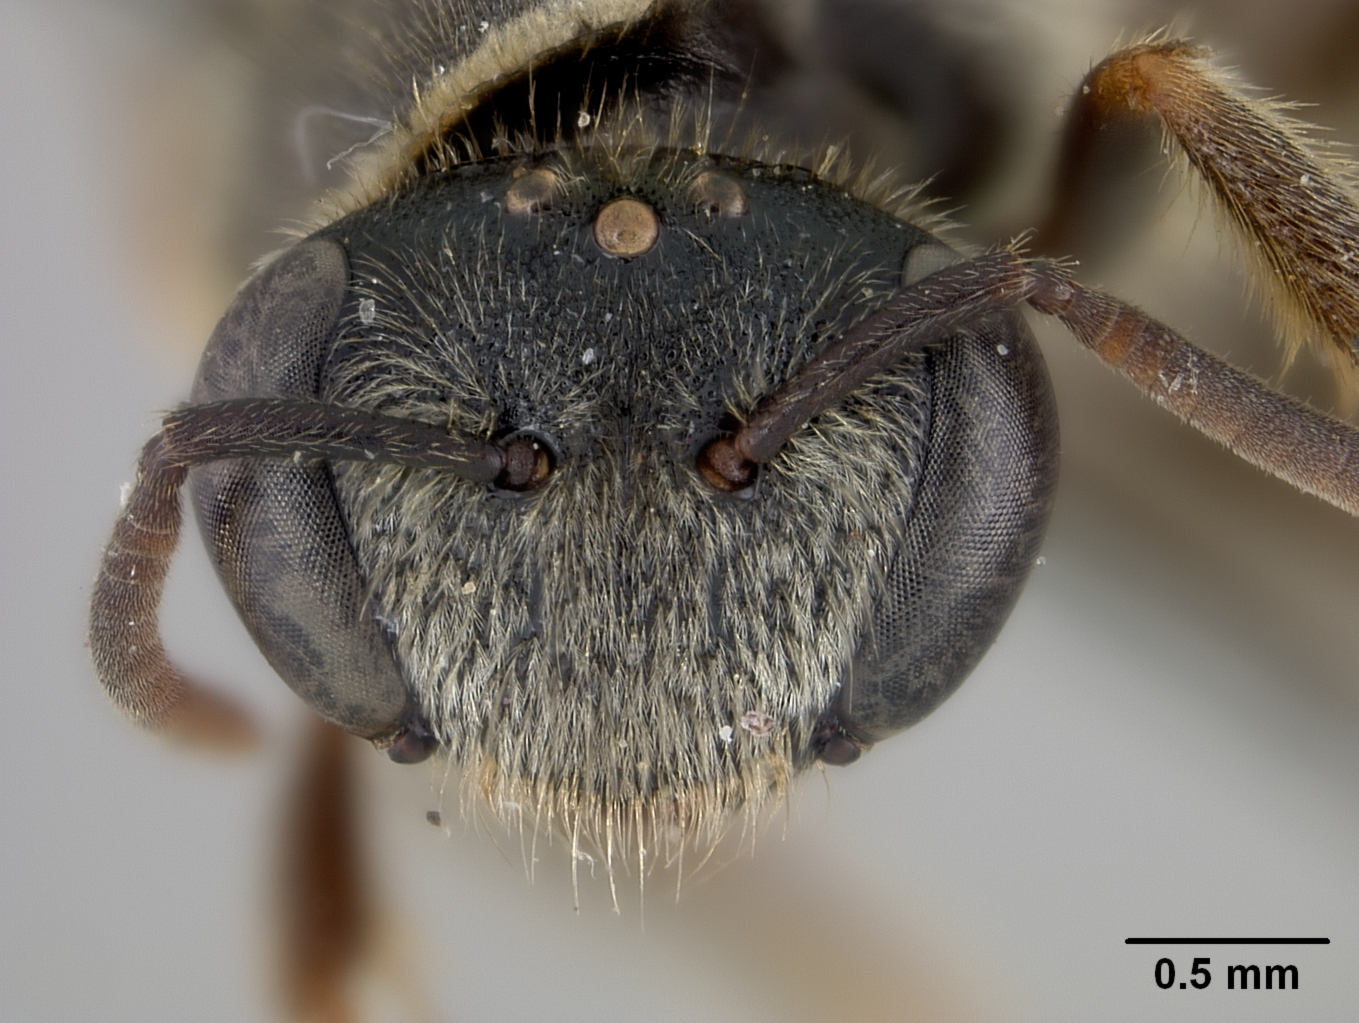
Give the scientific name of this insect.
Nomia palavanica
